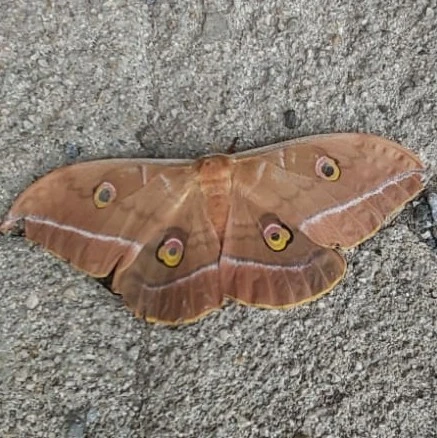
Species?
Antheraea yamamai
